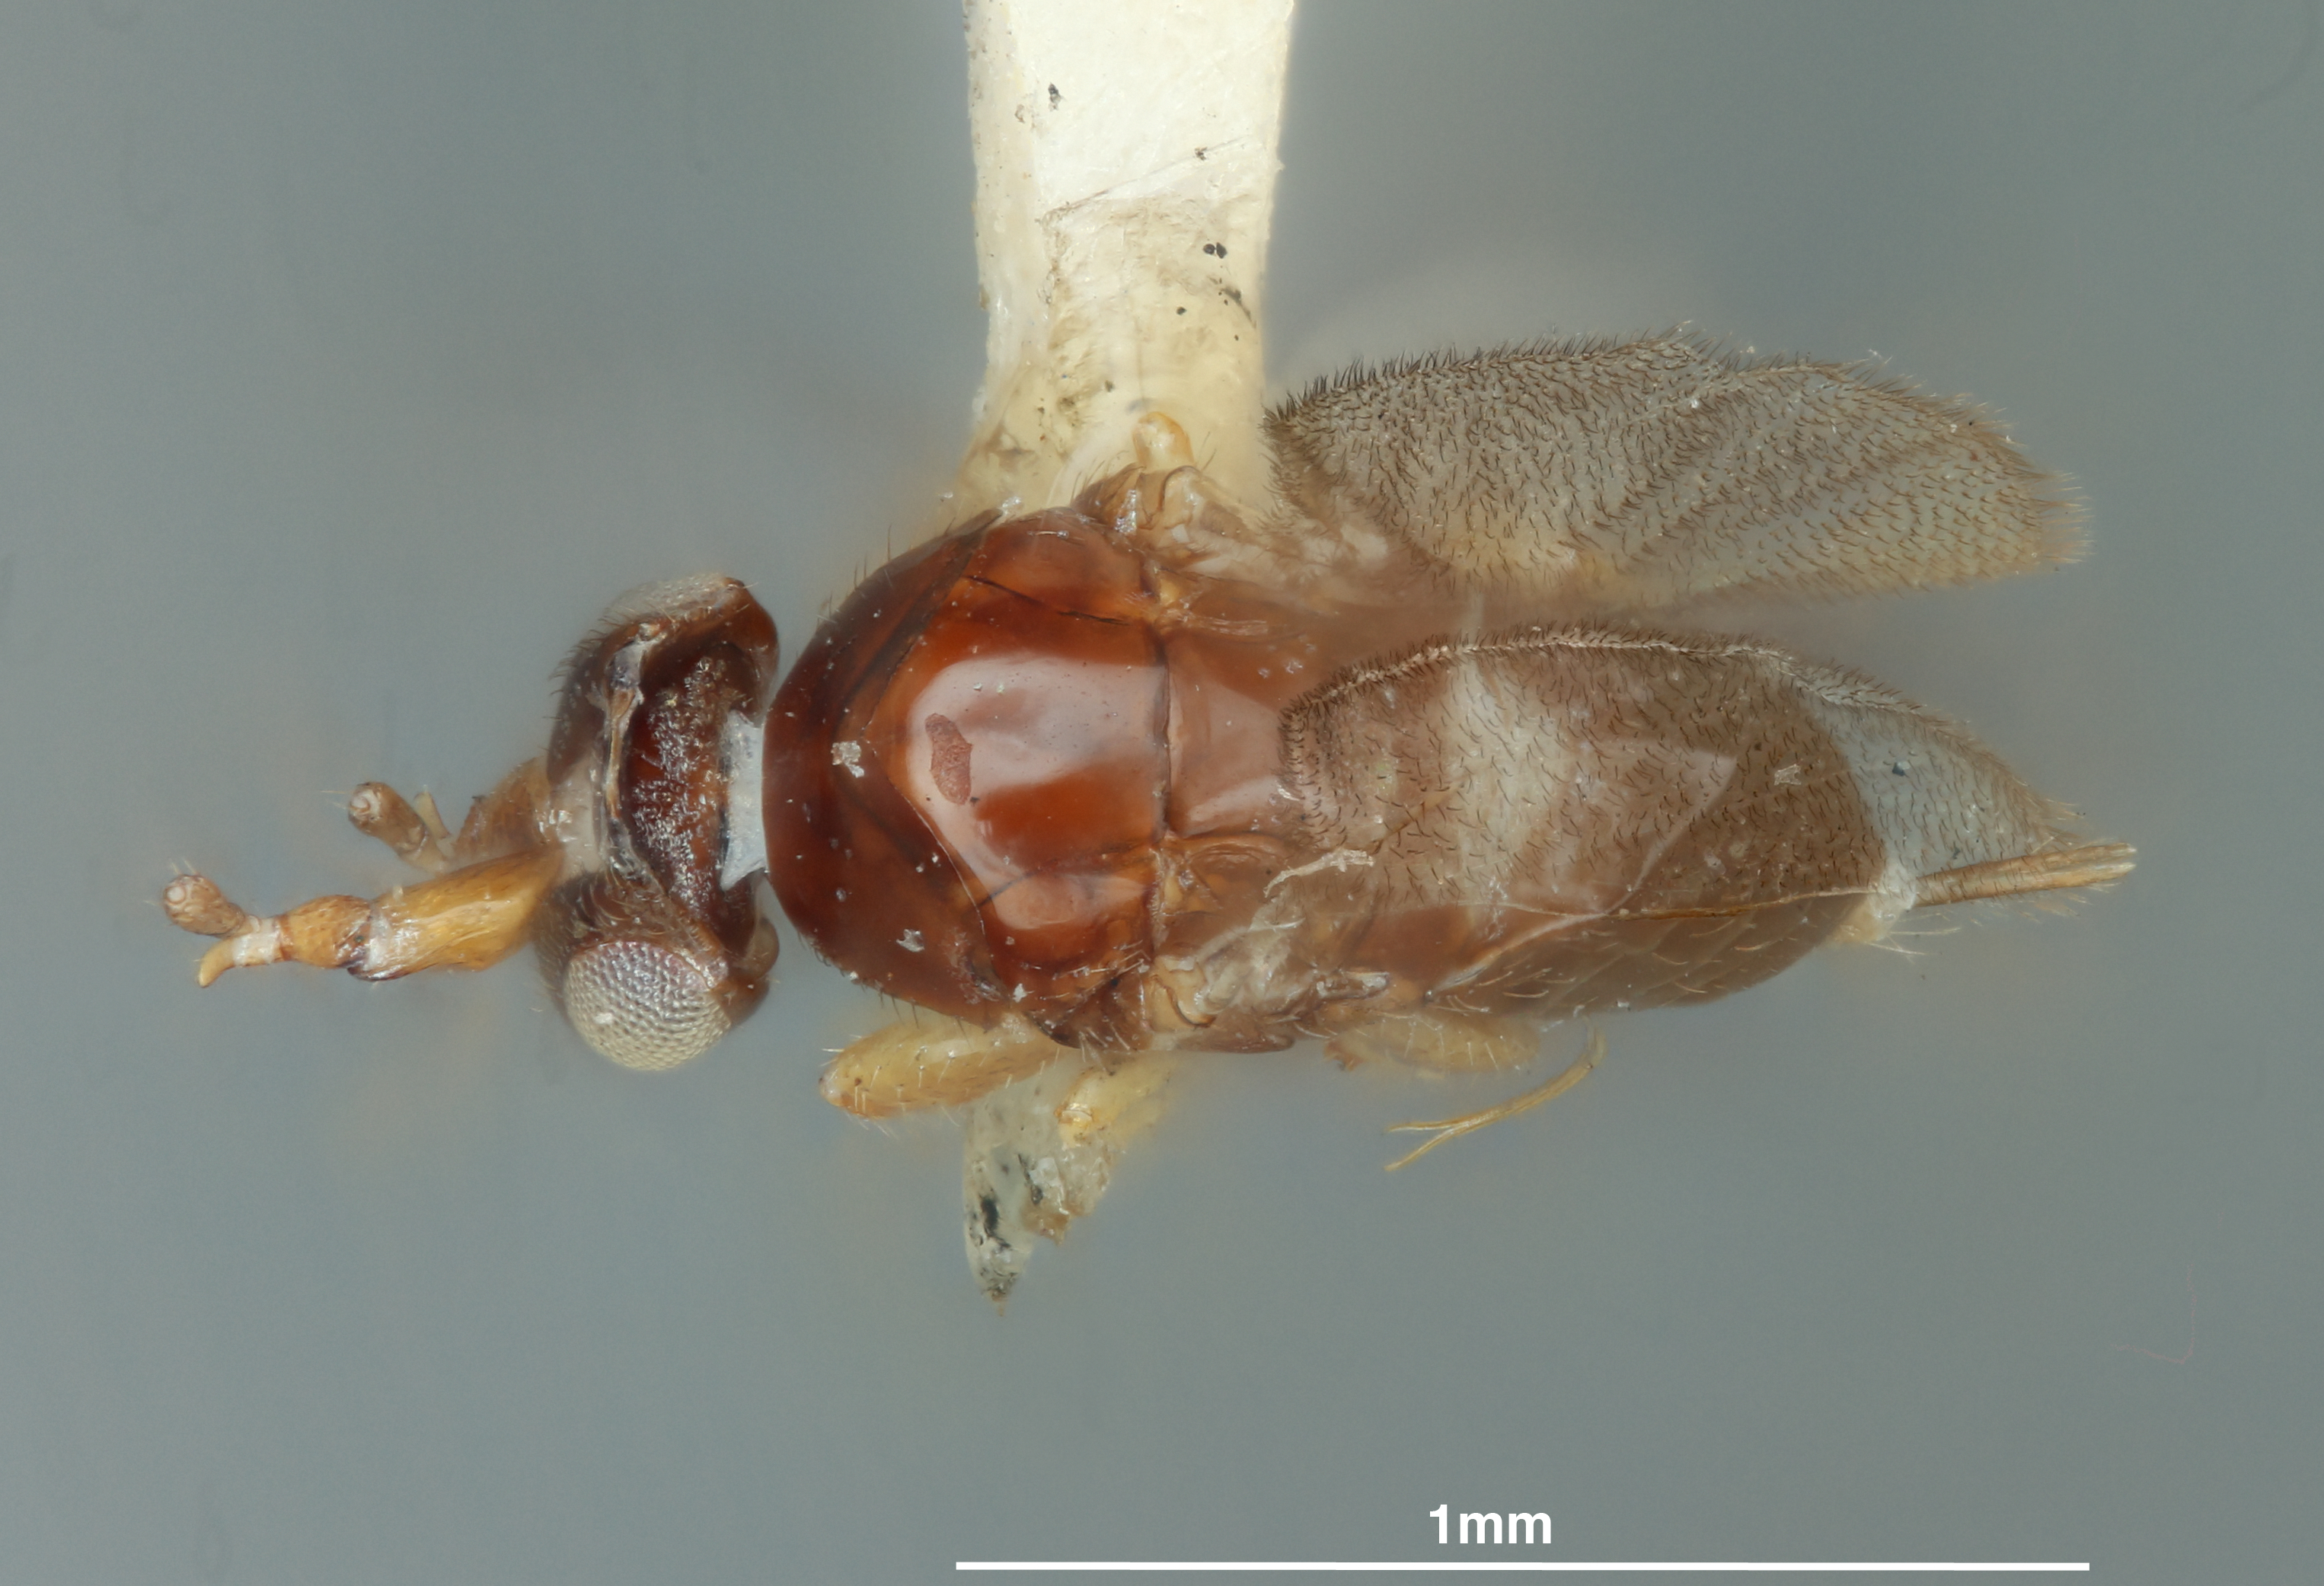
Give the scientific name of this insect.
Kradibia brownii
